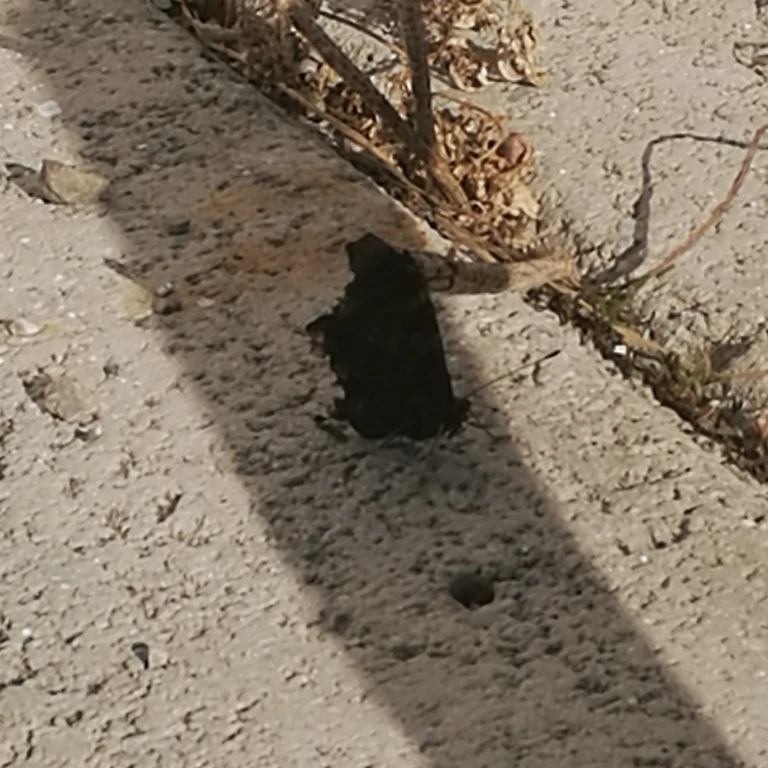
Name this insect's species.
Aglais io
